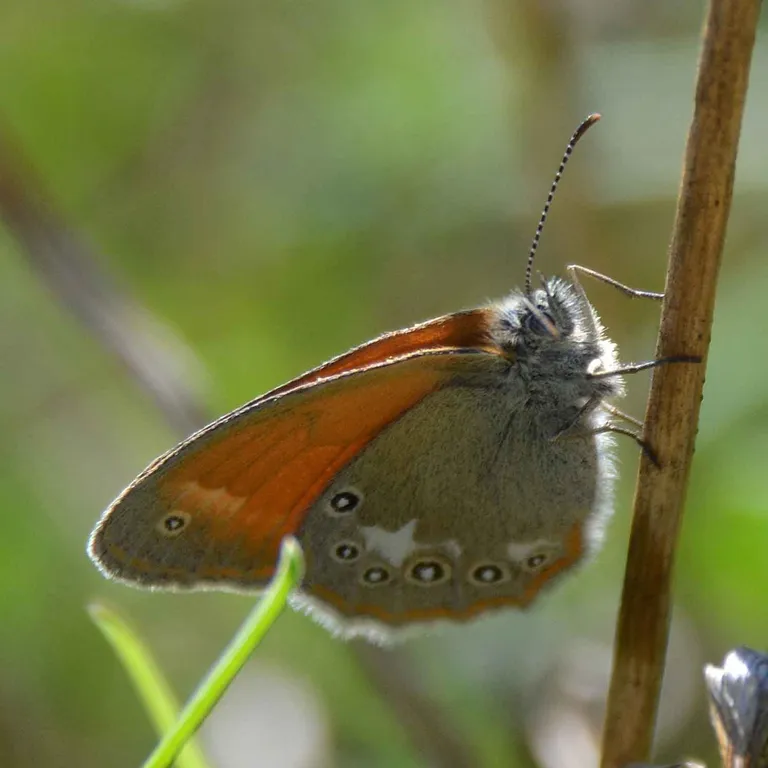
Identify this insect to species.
Coenonympha glycerion (also Coenonympha iphis)
